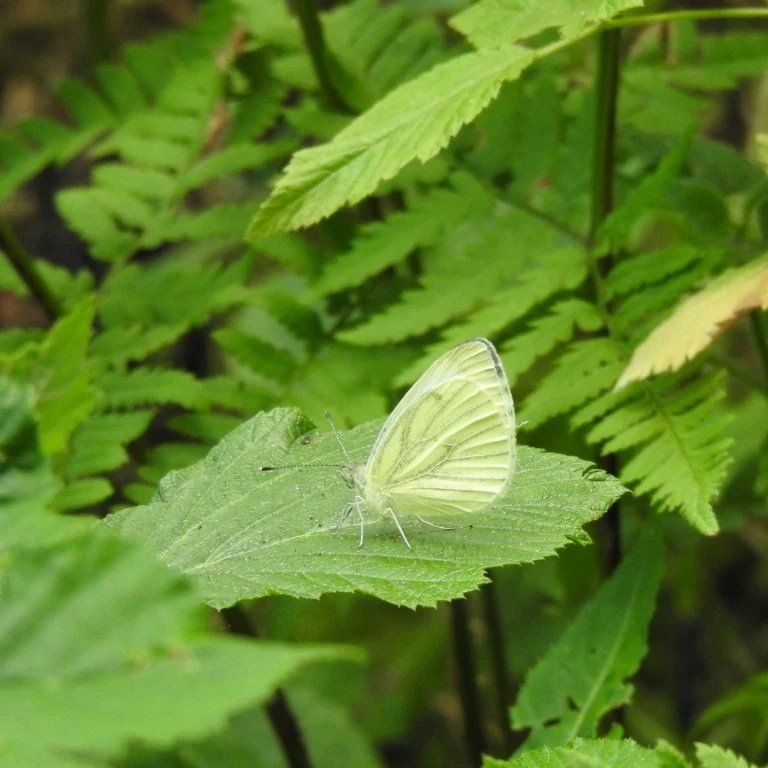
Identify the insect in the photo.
Pieris napi
